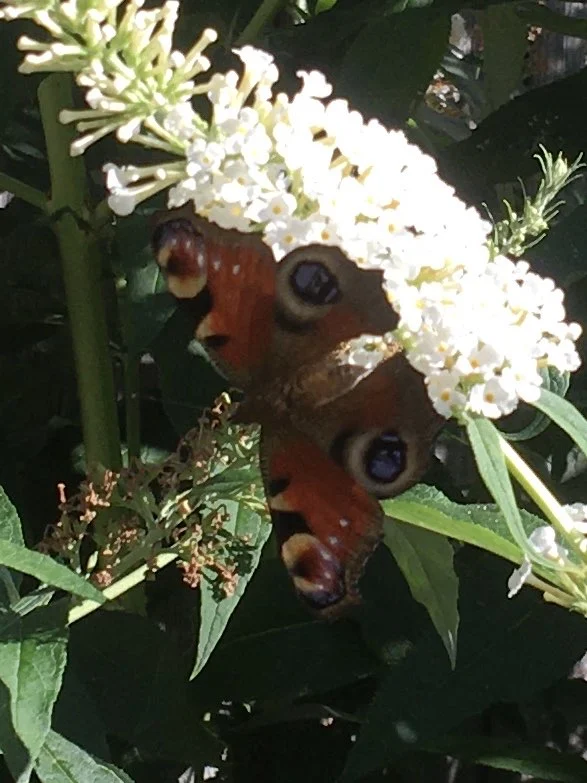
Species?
Aglais io
